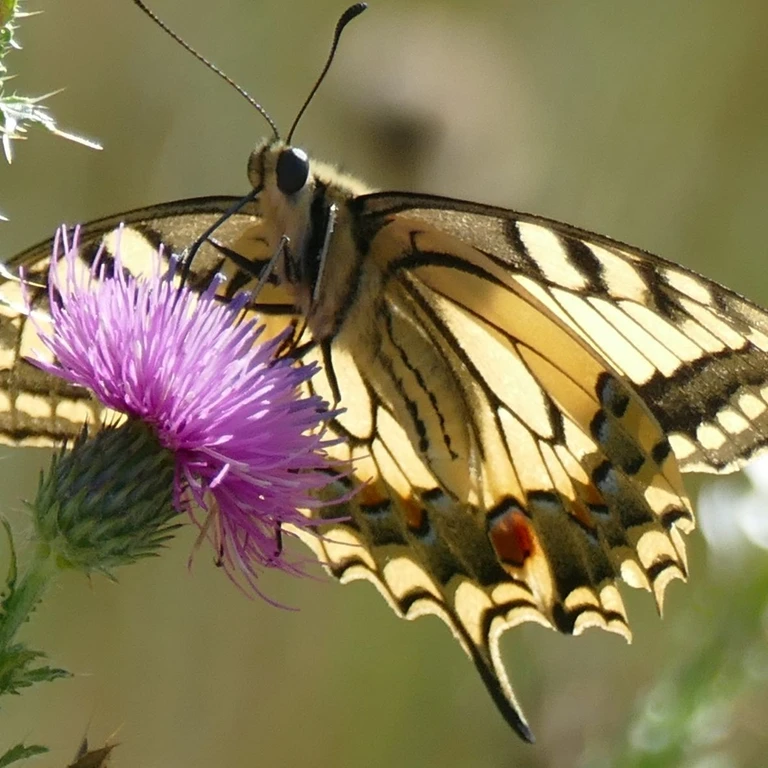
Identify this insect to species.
Papilio machaon
